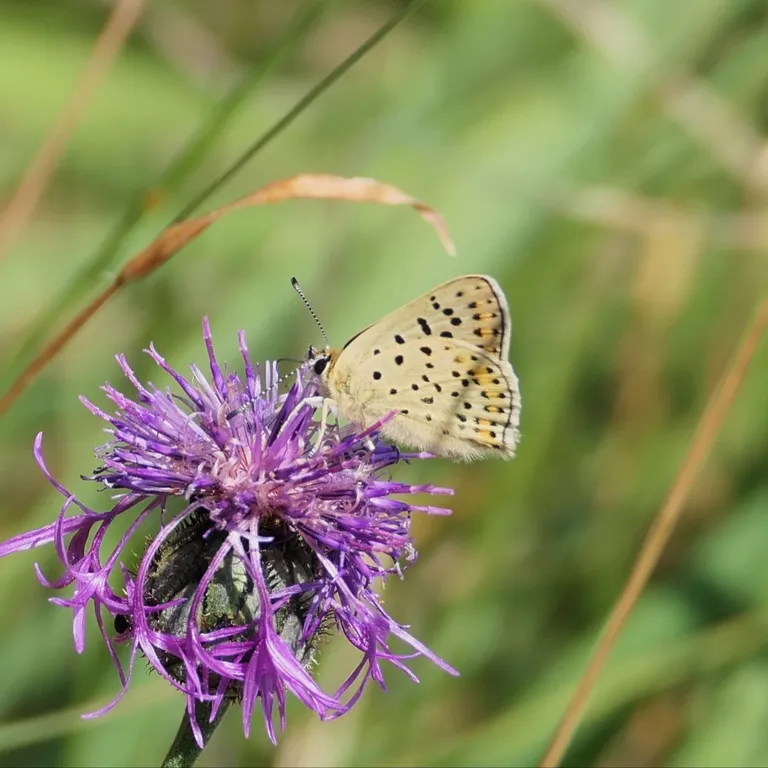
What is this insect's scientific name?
Lycaena tityrus (also Loweia tityrus)
